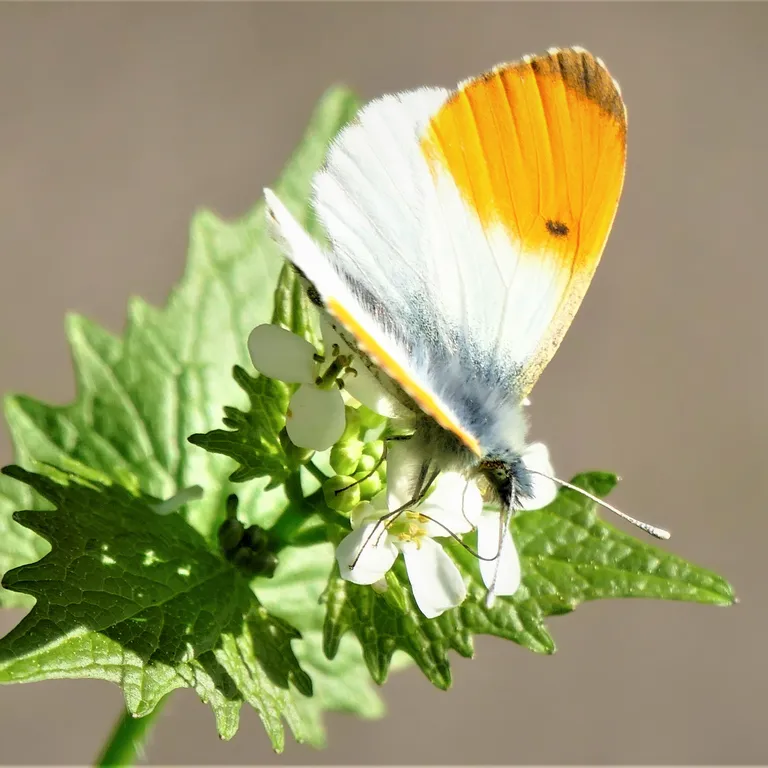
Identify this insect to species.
Anthocharis cardamines
